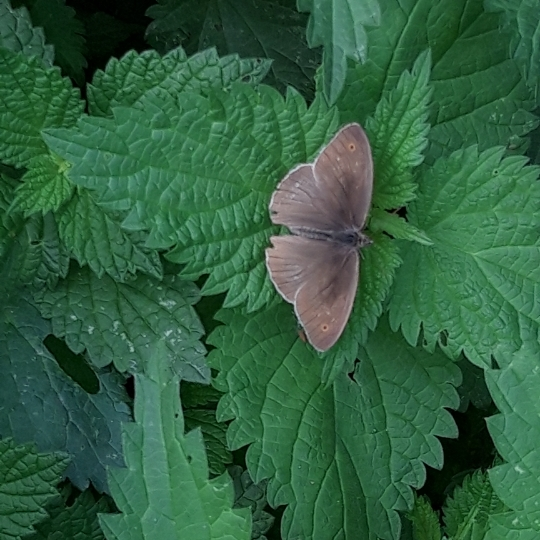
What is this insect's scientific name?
Maniola jurtina
